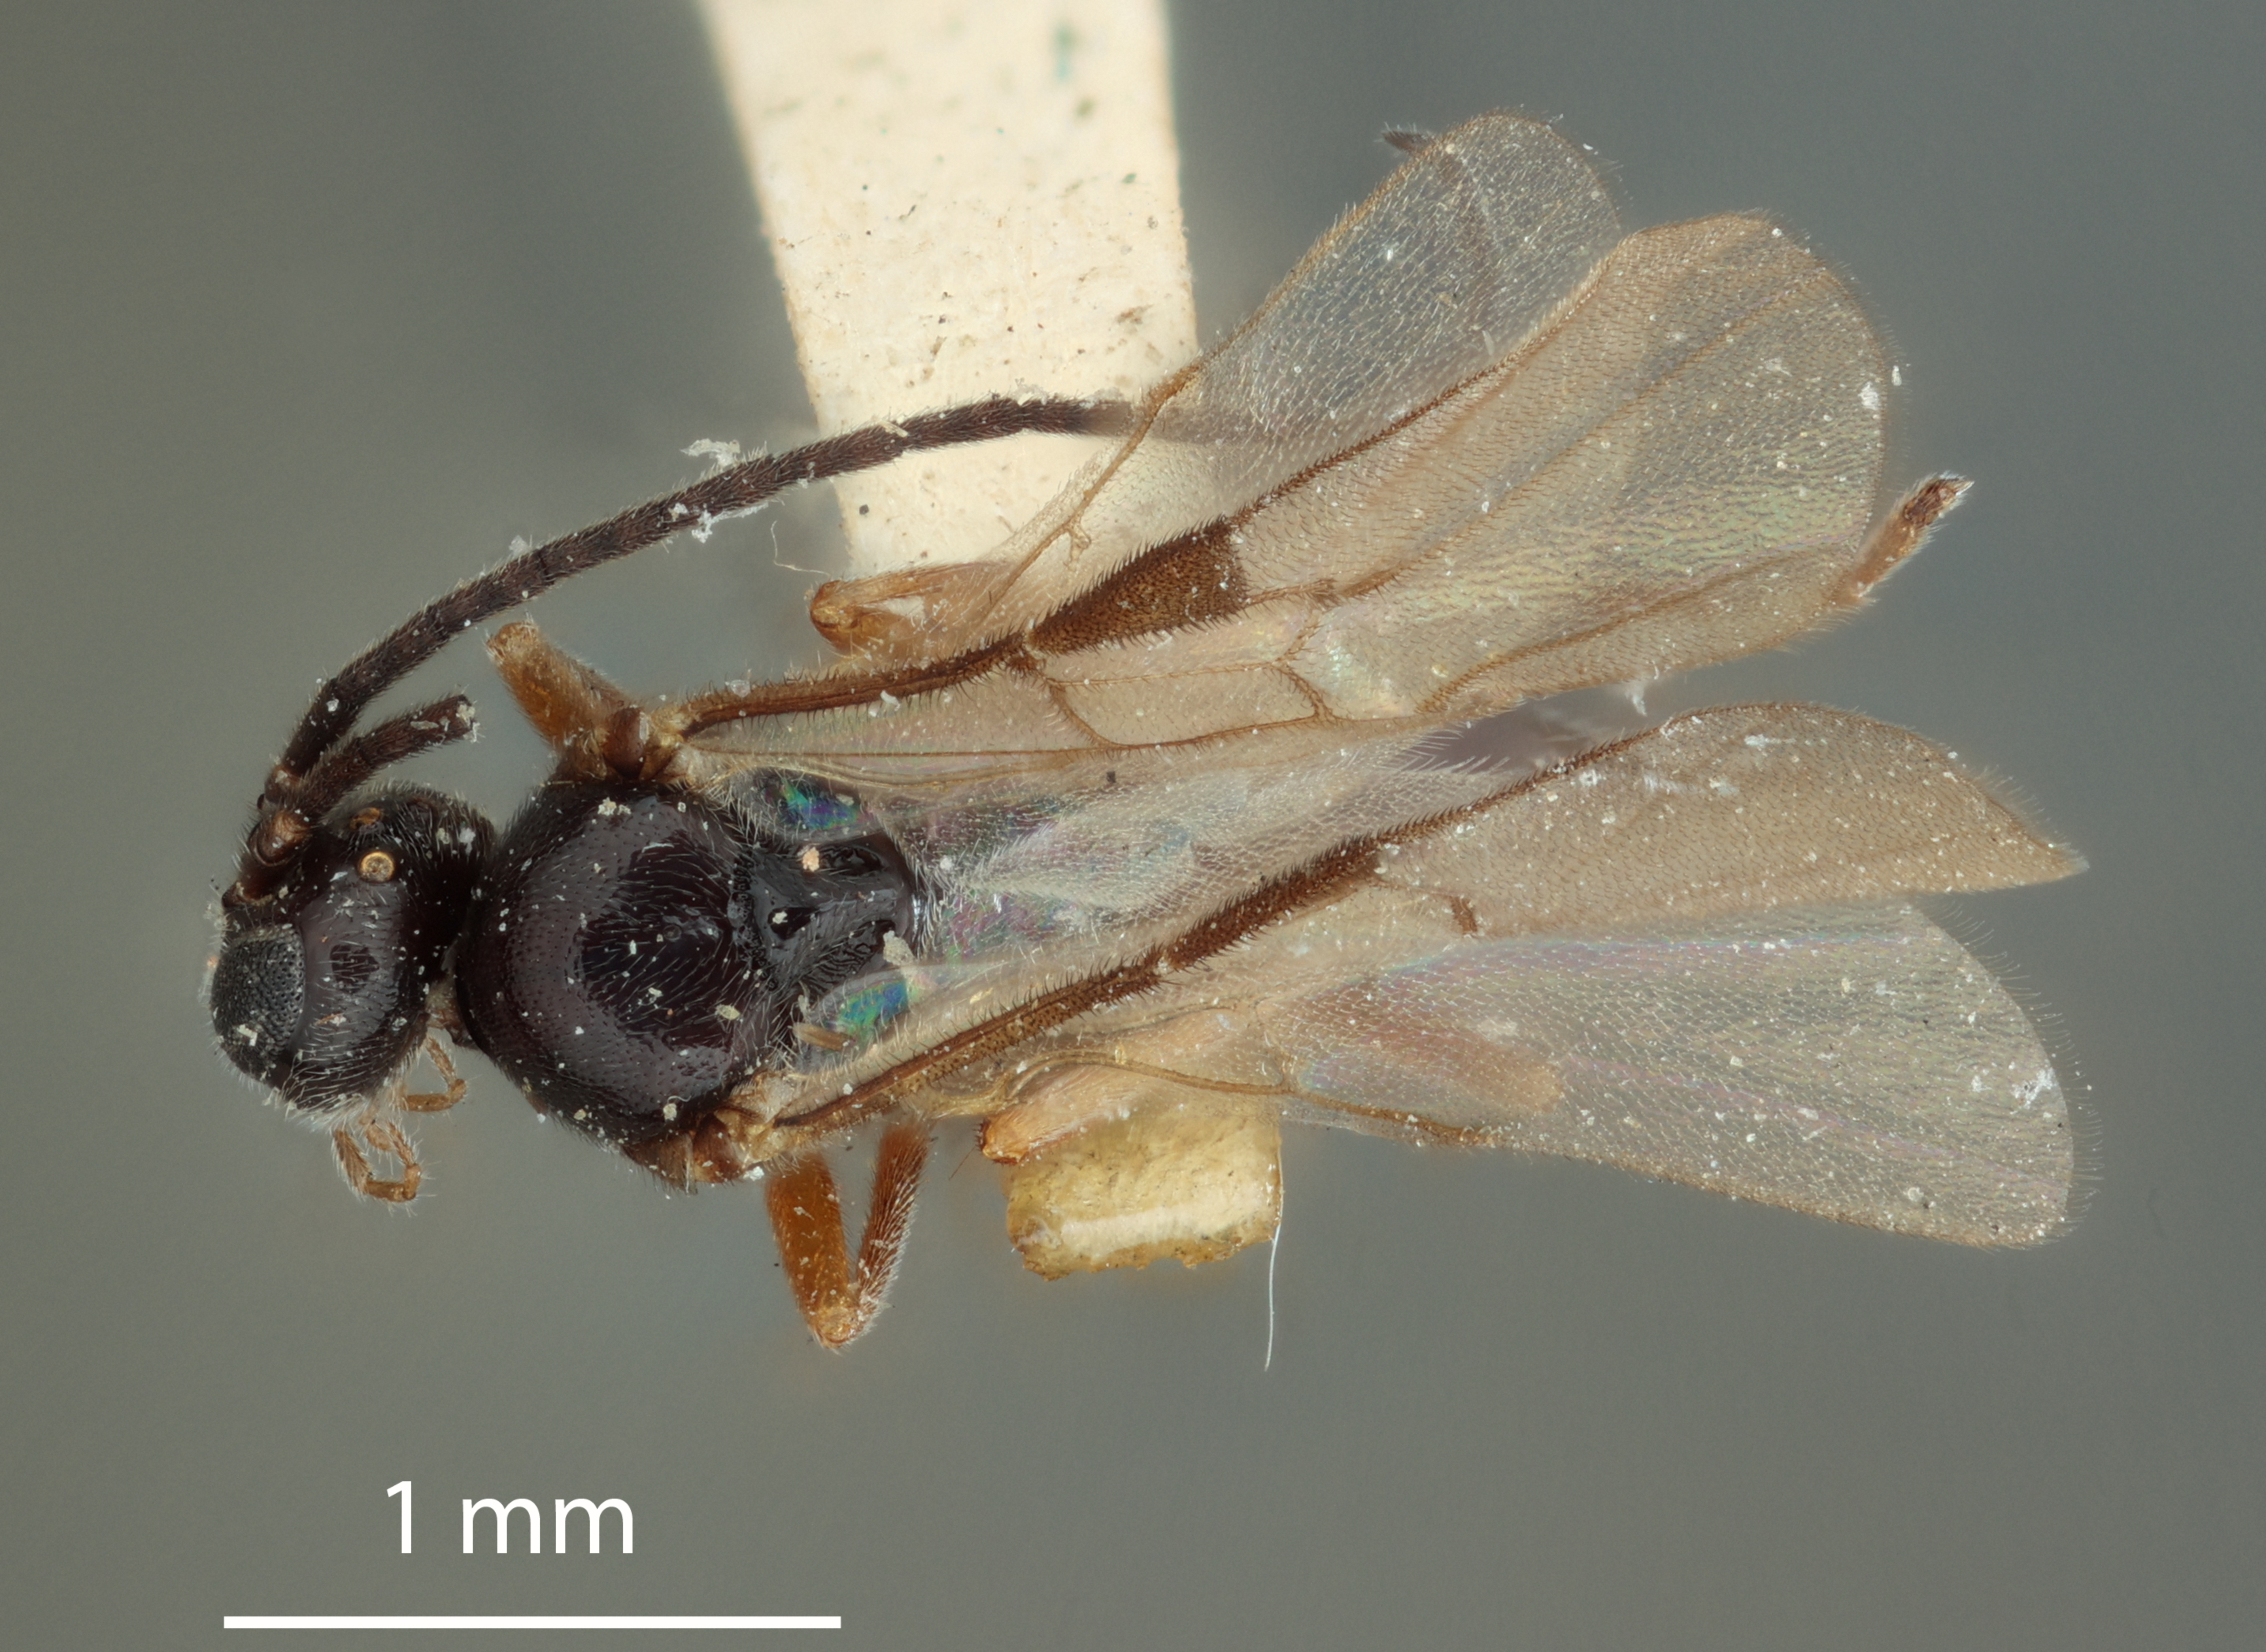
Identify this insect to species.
Apanteles compressiventris
